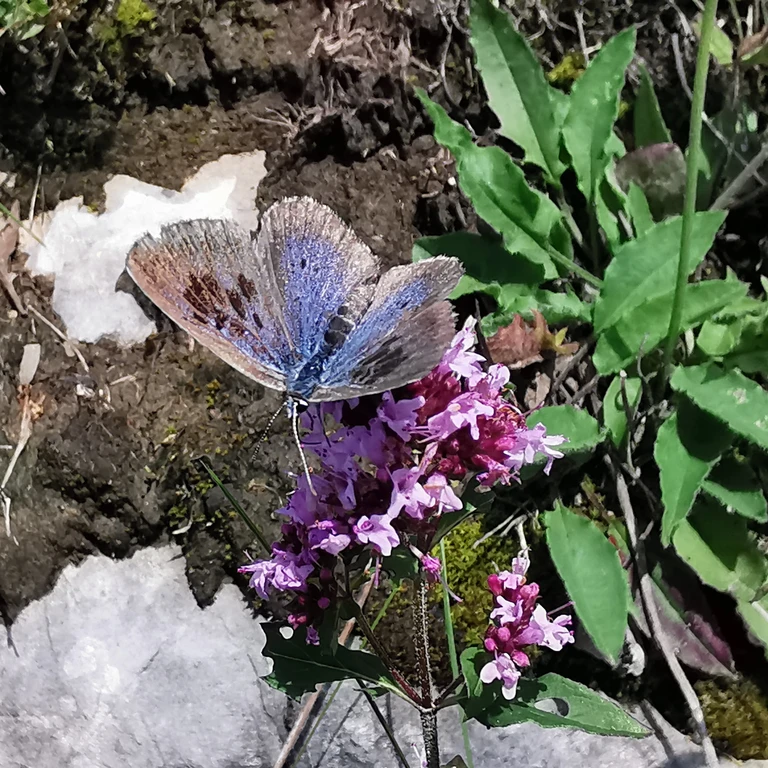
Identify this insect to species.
Phengaris arion (also Maculinea arion)
